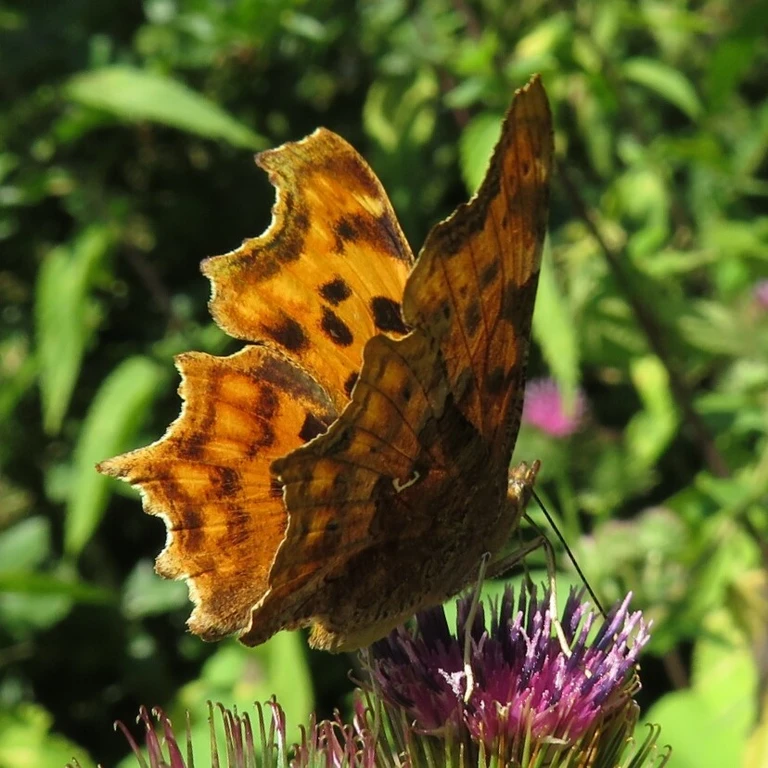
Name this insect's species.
Polygonia c-album
